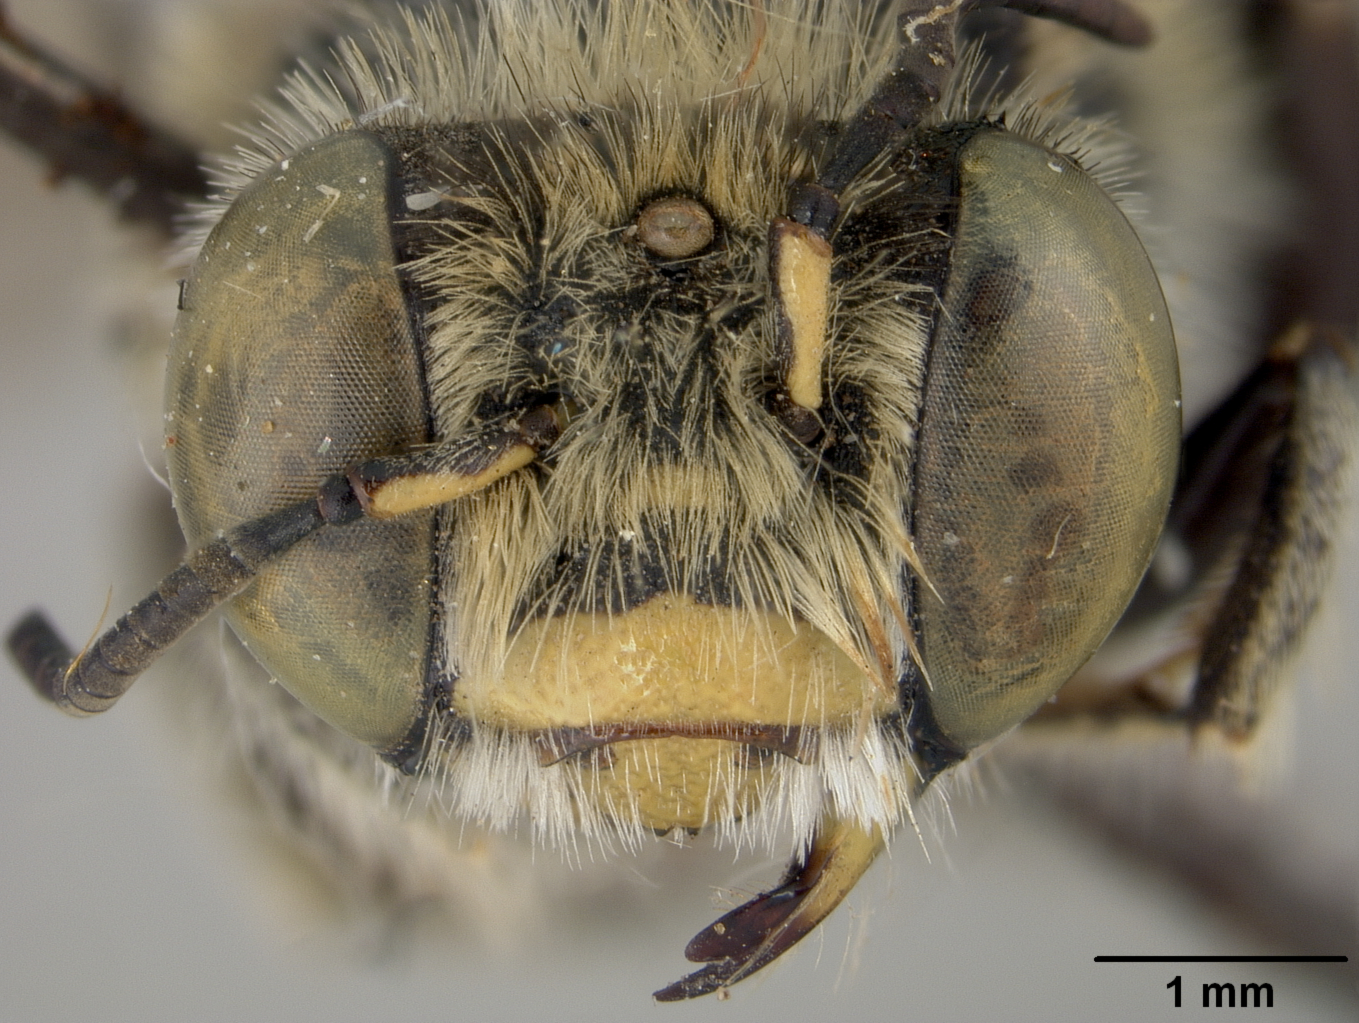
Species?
Anthophora bispinosa
